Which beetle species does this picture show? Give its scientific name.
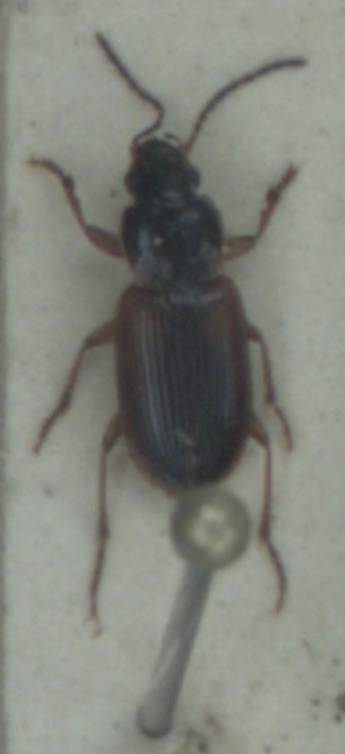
Stenolophus mixtus
